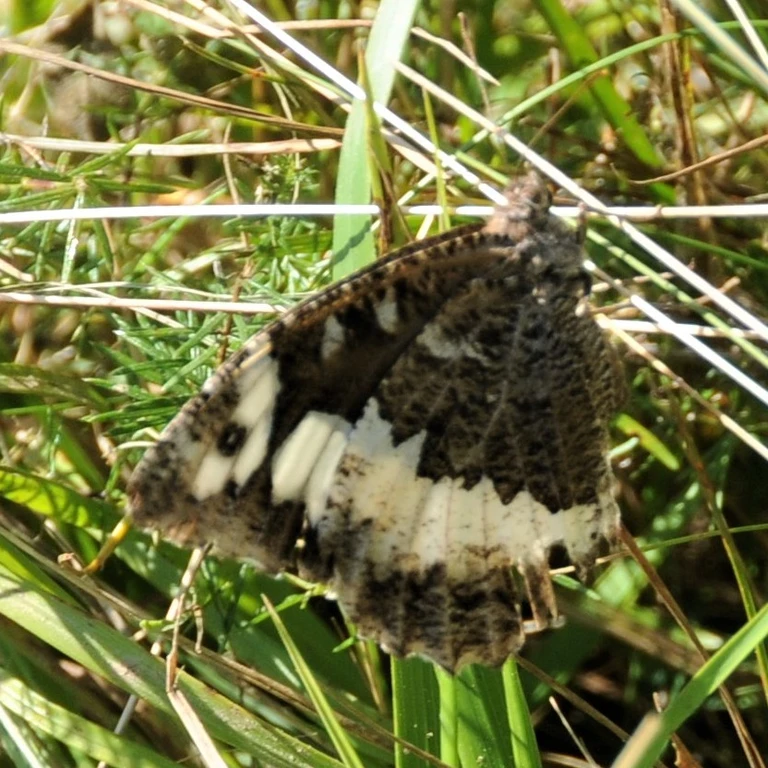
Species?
Brintesia circe
